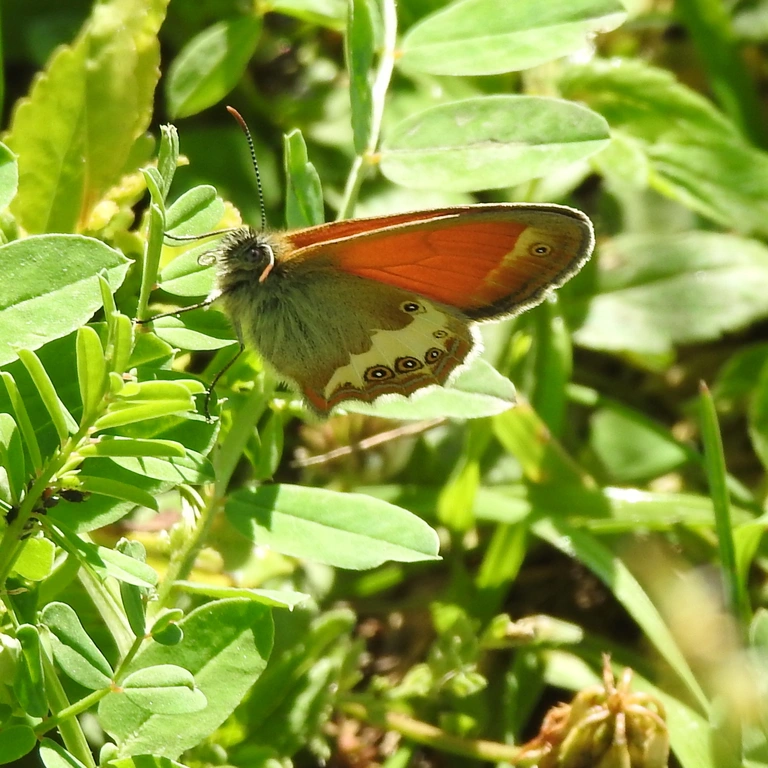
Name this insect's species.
Coenonympha arcania
